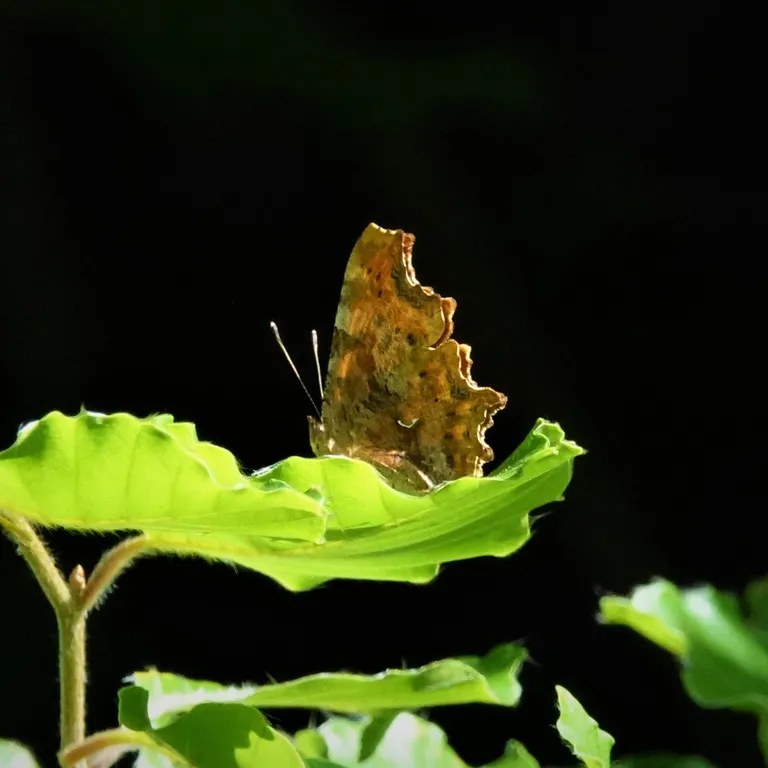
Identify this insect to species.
Polygonia c-album
